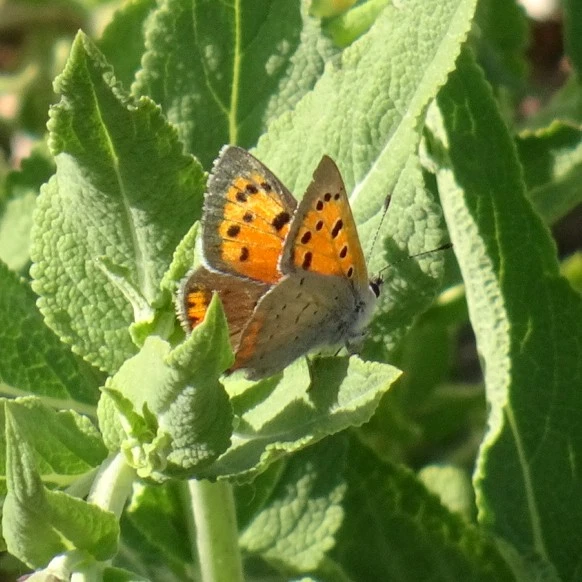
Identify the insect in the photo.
Lycaena phlaeas
